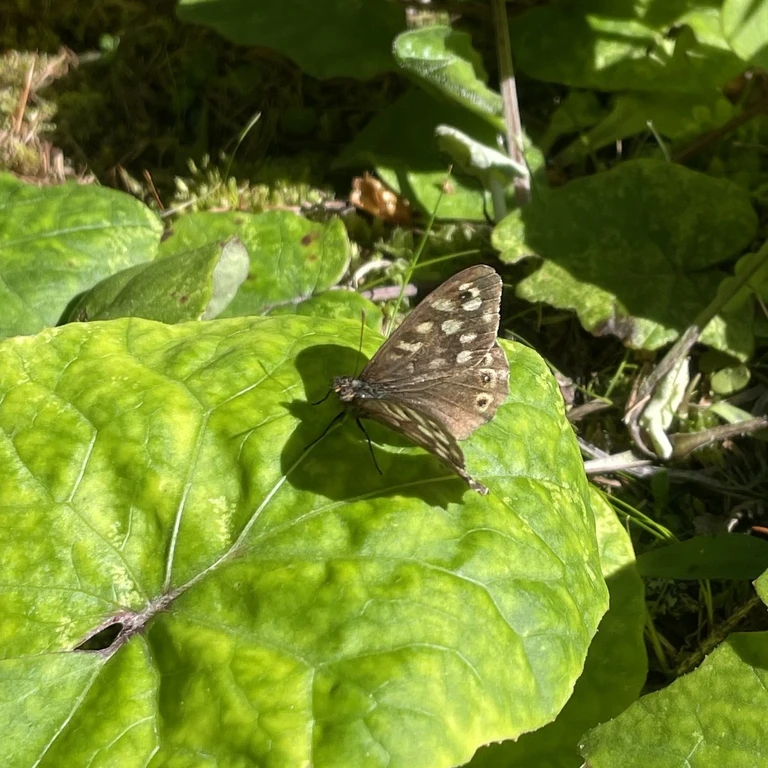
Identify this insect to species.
Pararge aegeria
